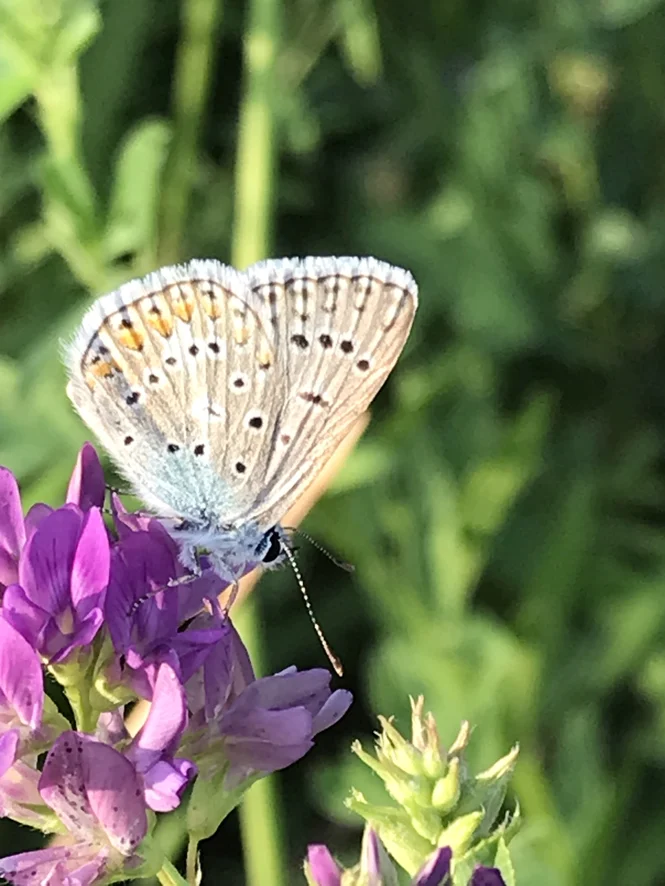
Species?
Polyommatus icarus
